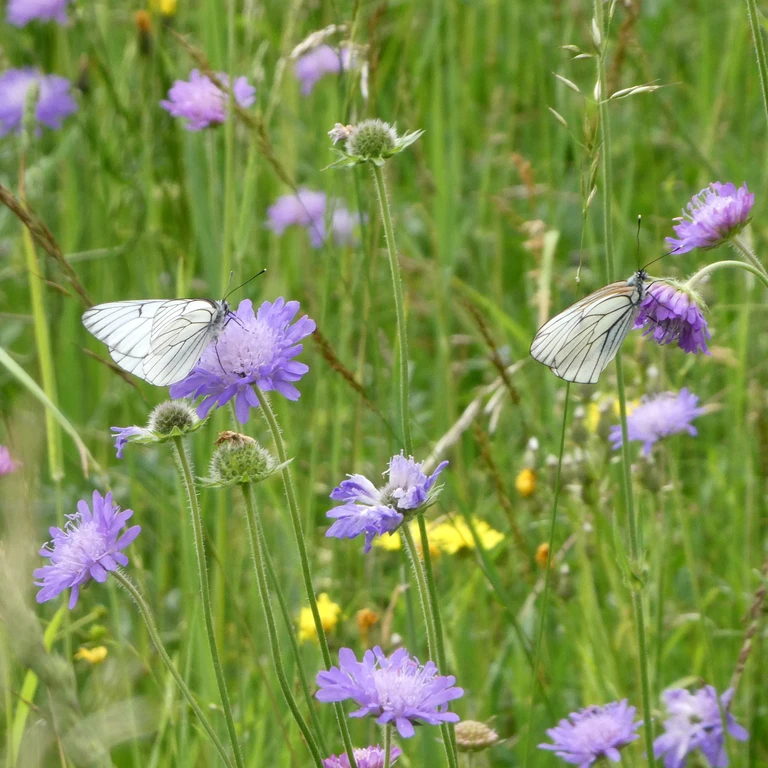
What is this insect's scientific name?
Aporia crataegi
